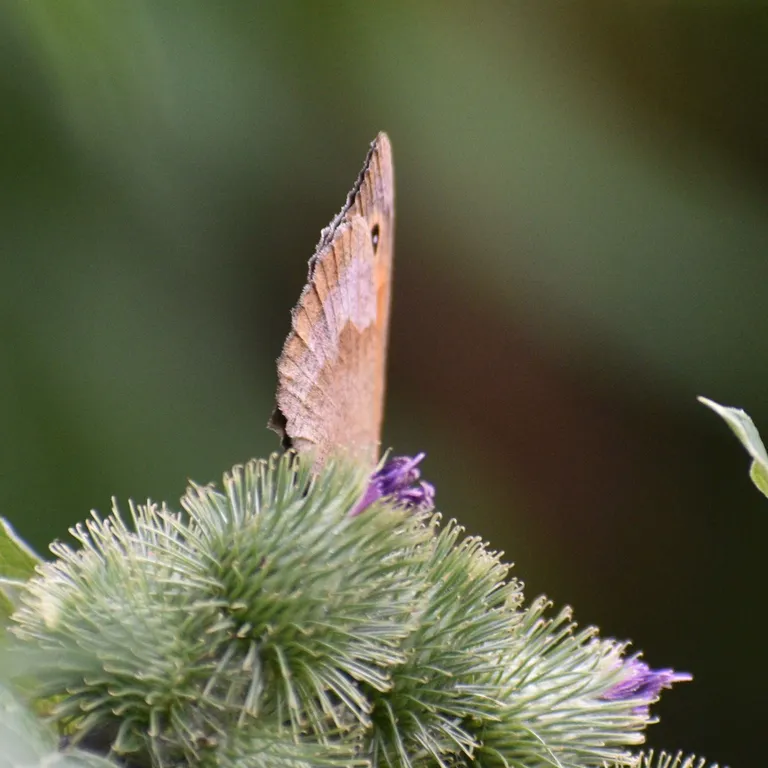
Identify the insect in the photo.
Maniola jurtina
